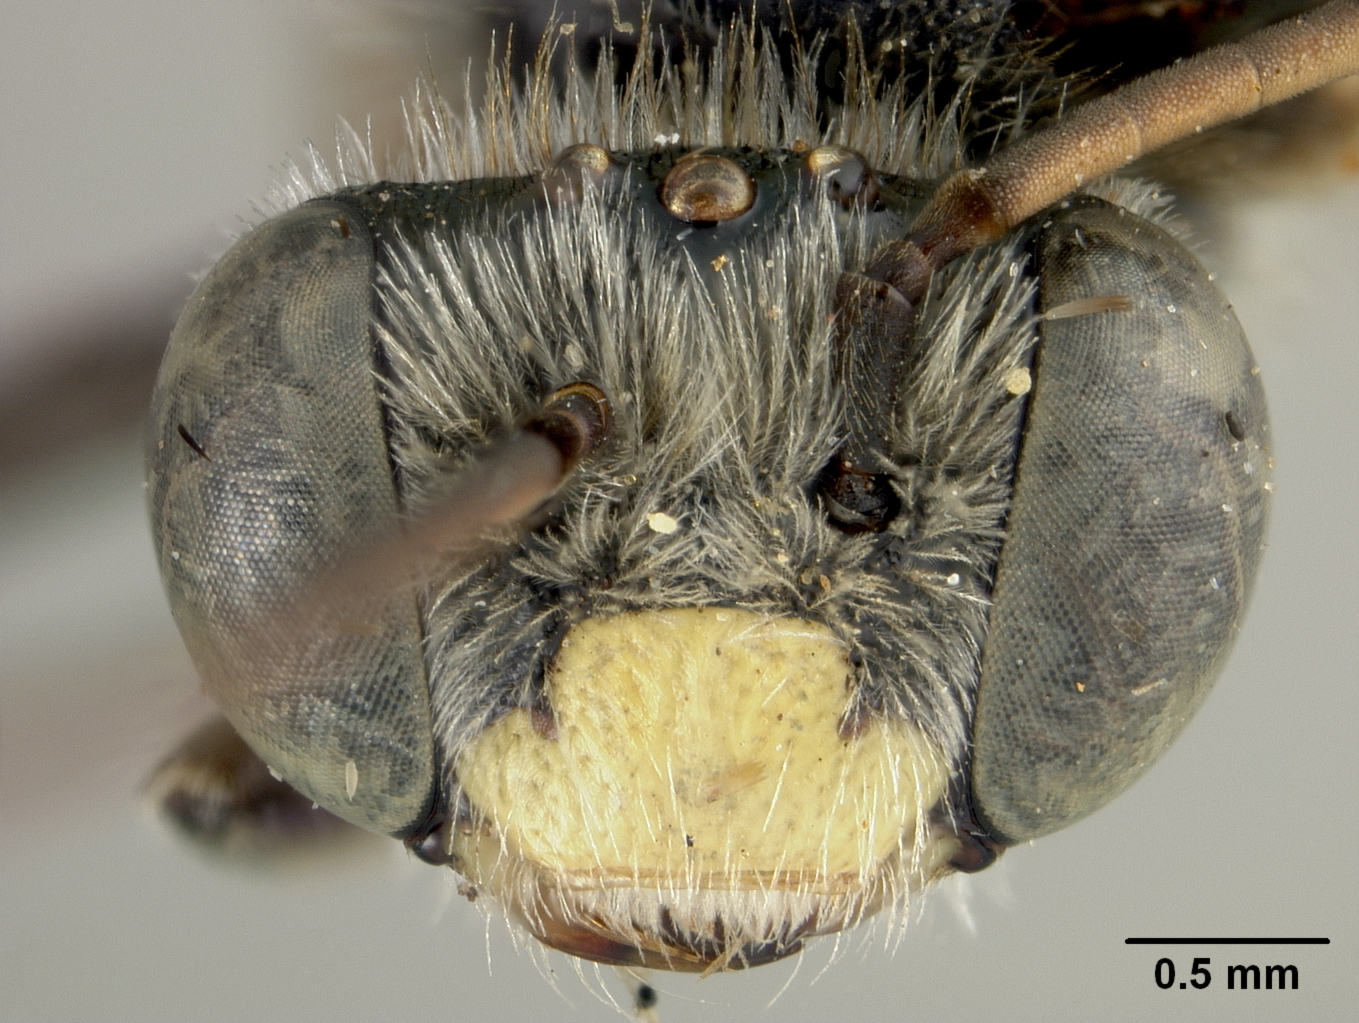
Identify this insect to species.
Melissodes albicaudus
